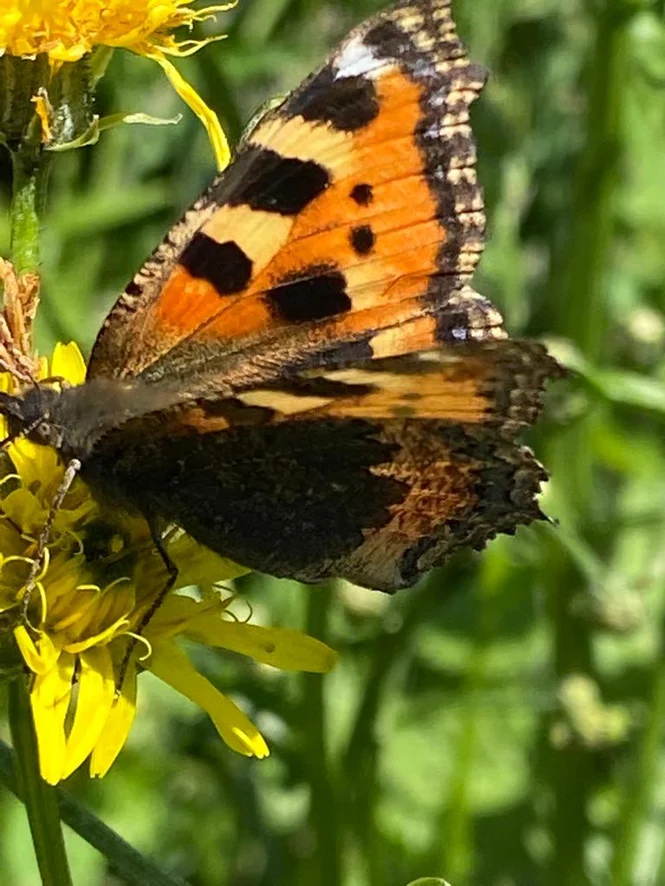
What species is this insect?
Aglais urticae
